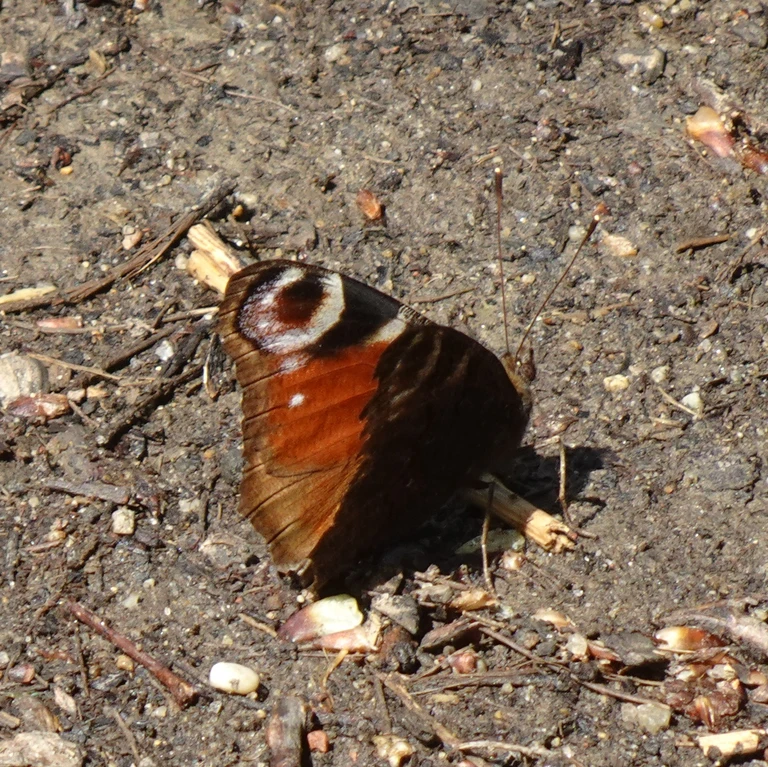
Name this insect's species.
Aglais io
